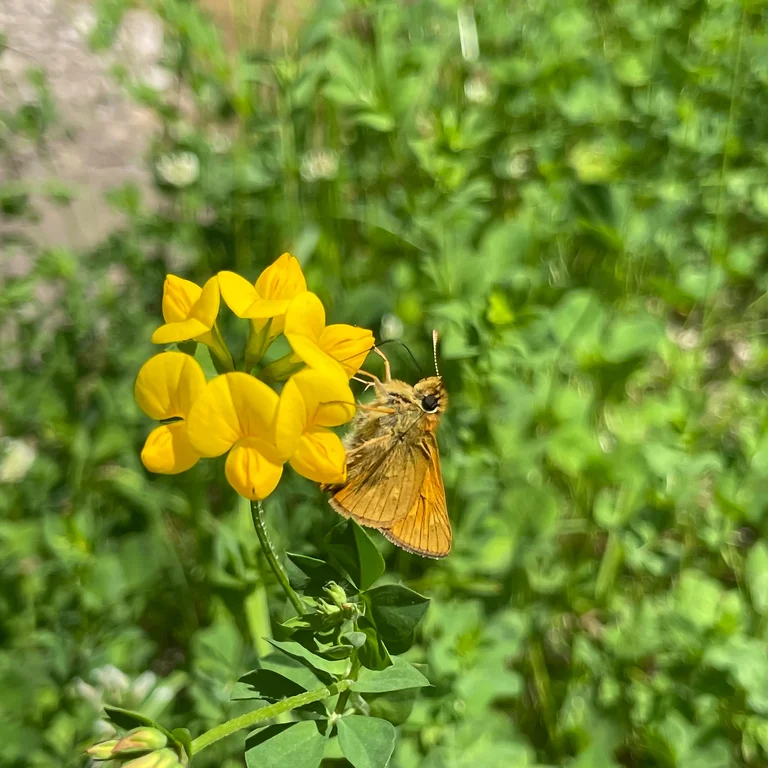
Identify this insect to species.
Ochlodes sylvanus (also Ochlodes venata)
